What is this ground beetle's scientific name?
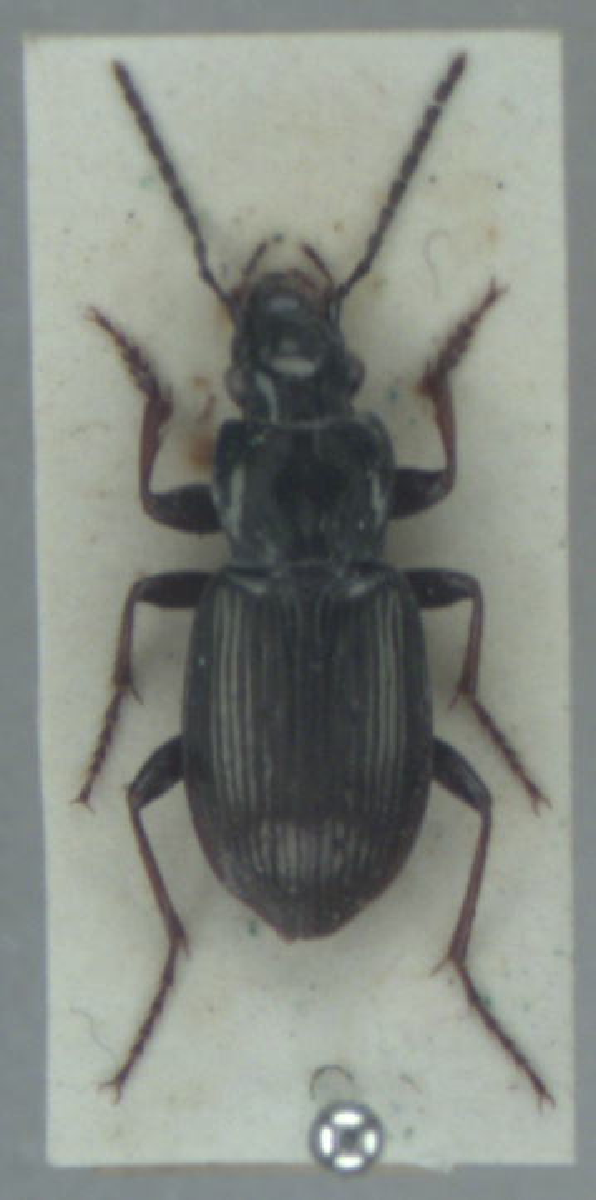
Pterostichus oblongopunctatus
